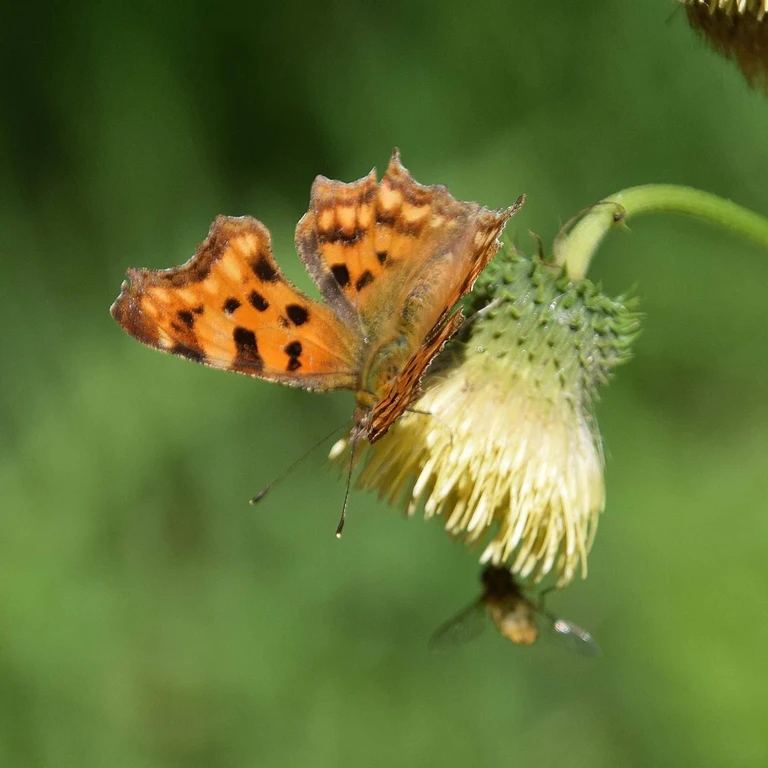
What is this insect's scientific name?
Polygonia c-album
